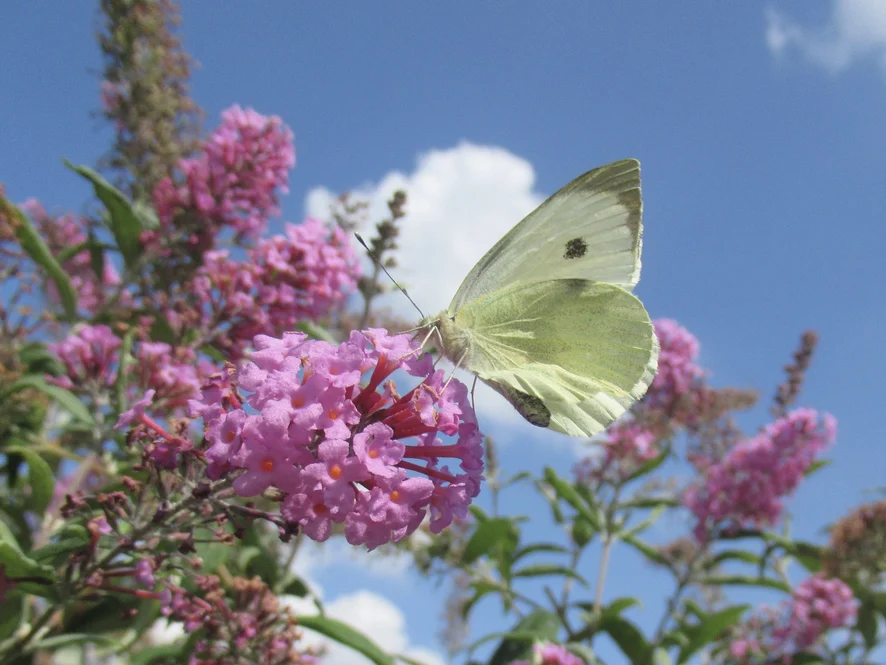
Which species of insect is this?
Pieris brassicae
